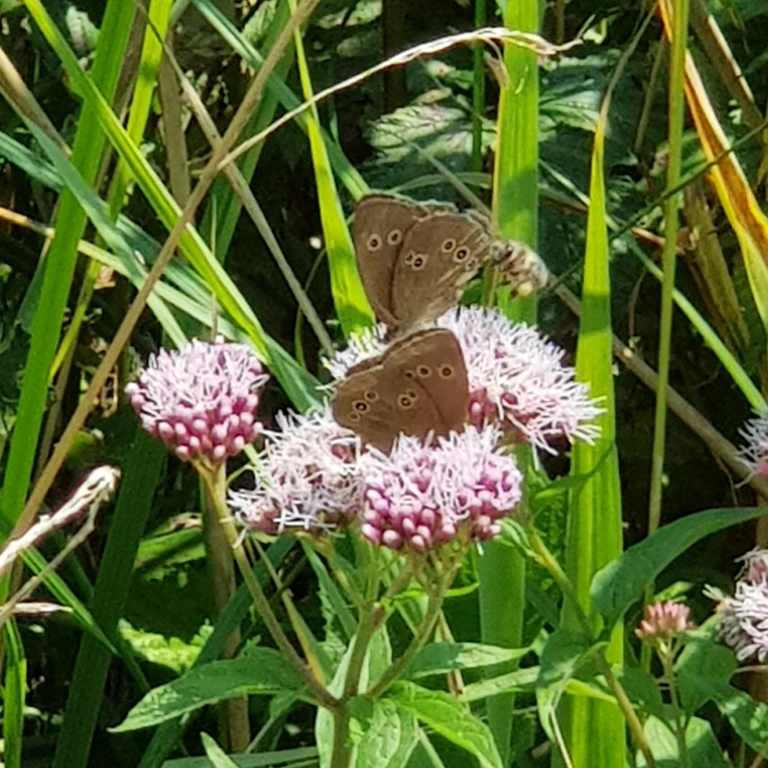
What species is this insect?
Aphantopus hyperantus
